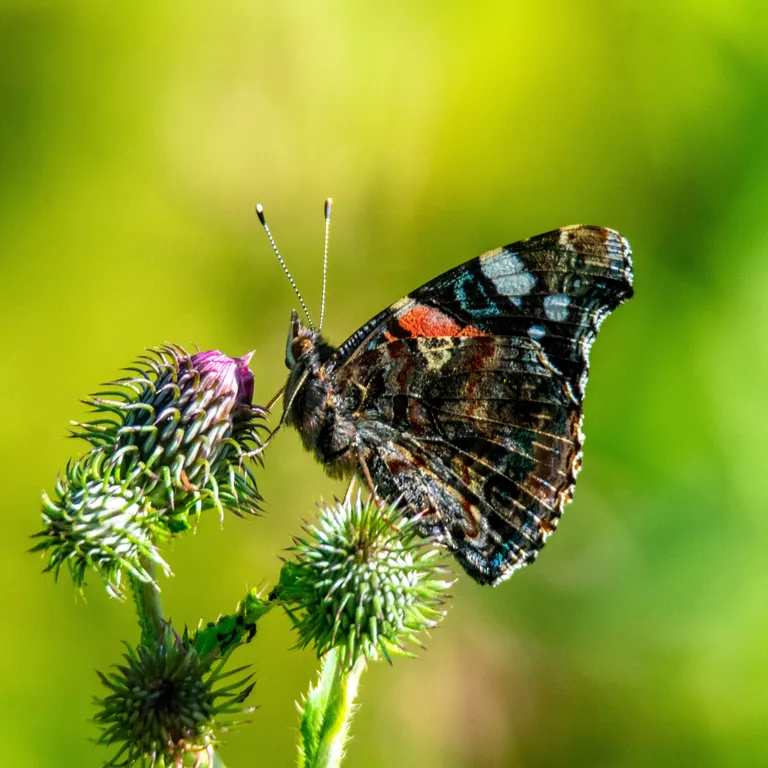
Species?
Vanessa atalanta
